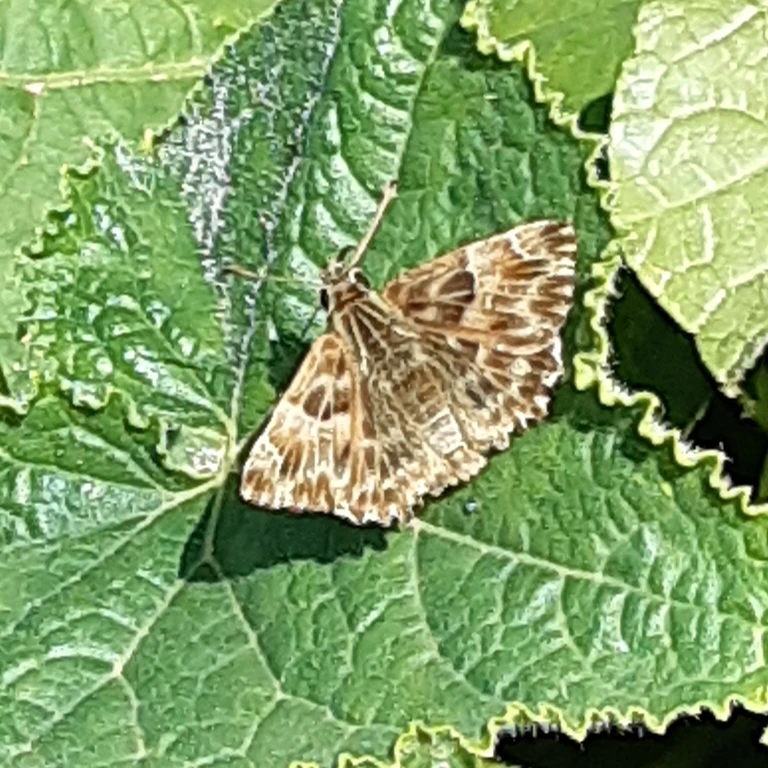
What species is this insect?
Carcharodus alceae
